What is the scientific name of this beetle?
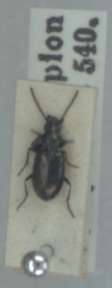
Bembidion bipunctatum
